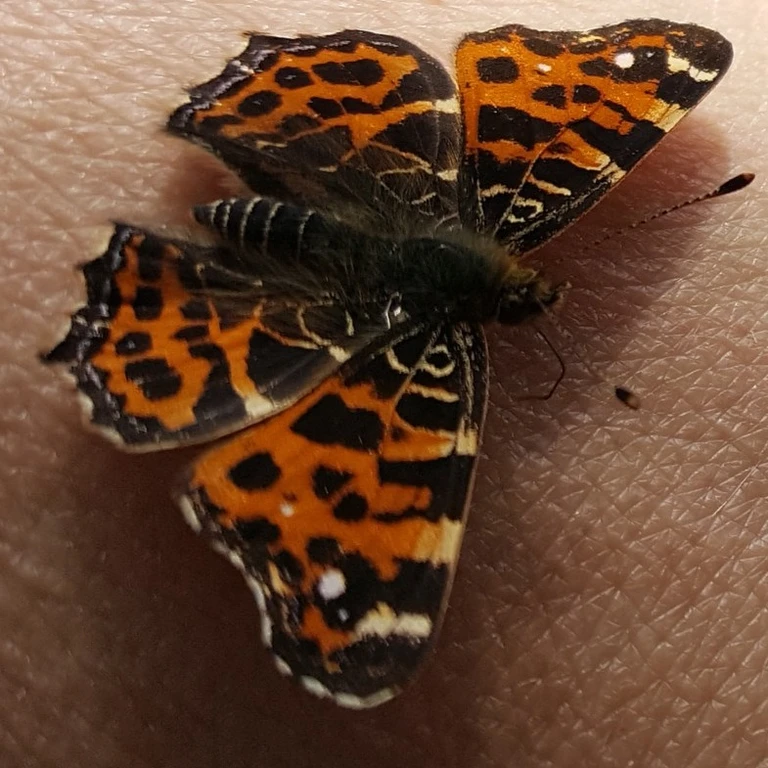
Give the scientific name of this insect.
Araschnia levana
